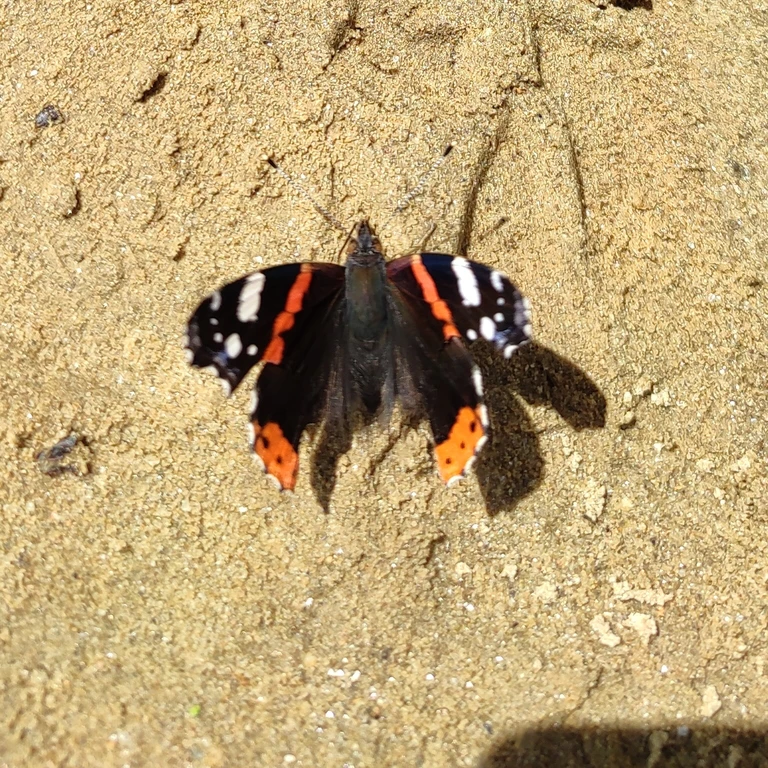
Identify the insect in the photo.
Vanessa atalanta
